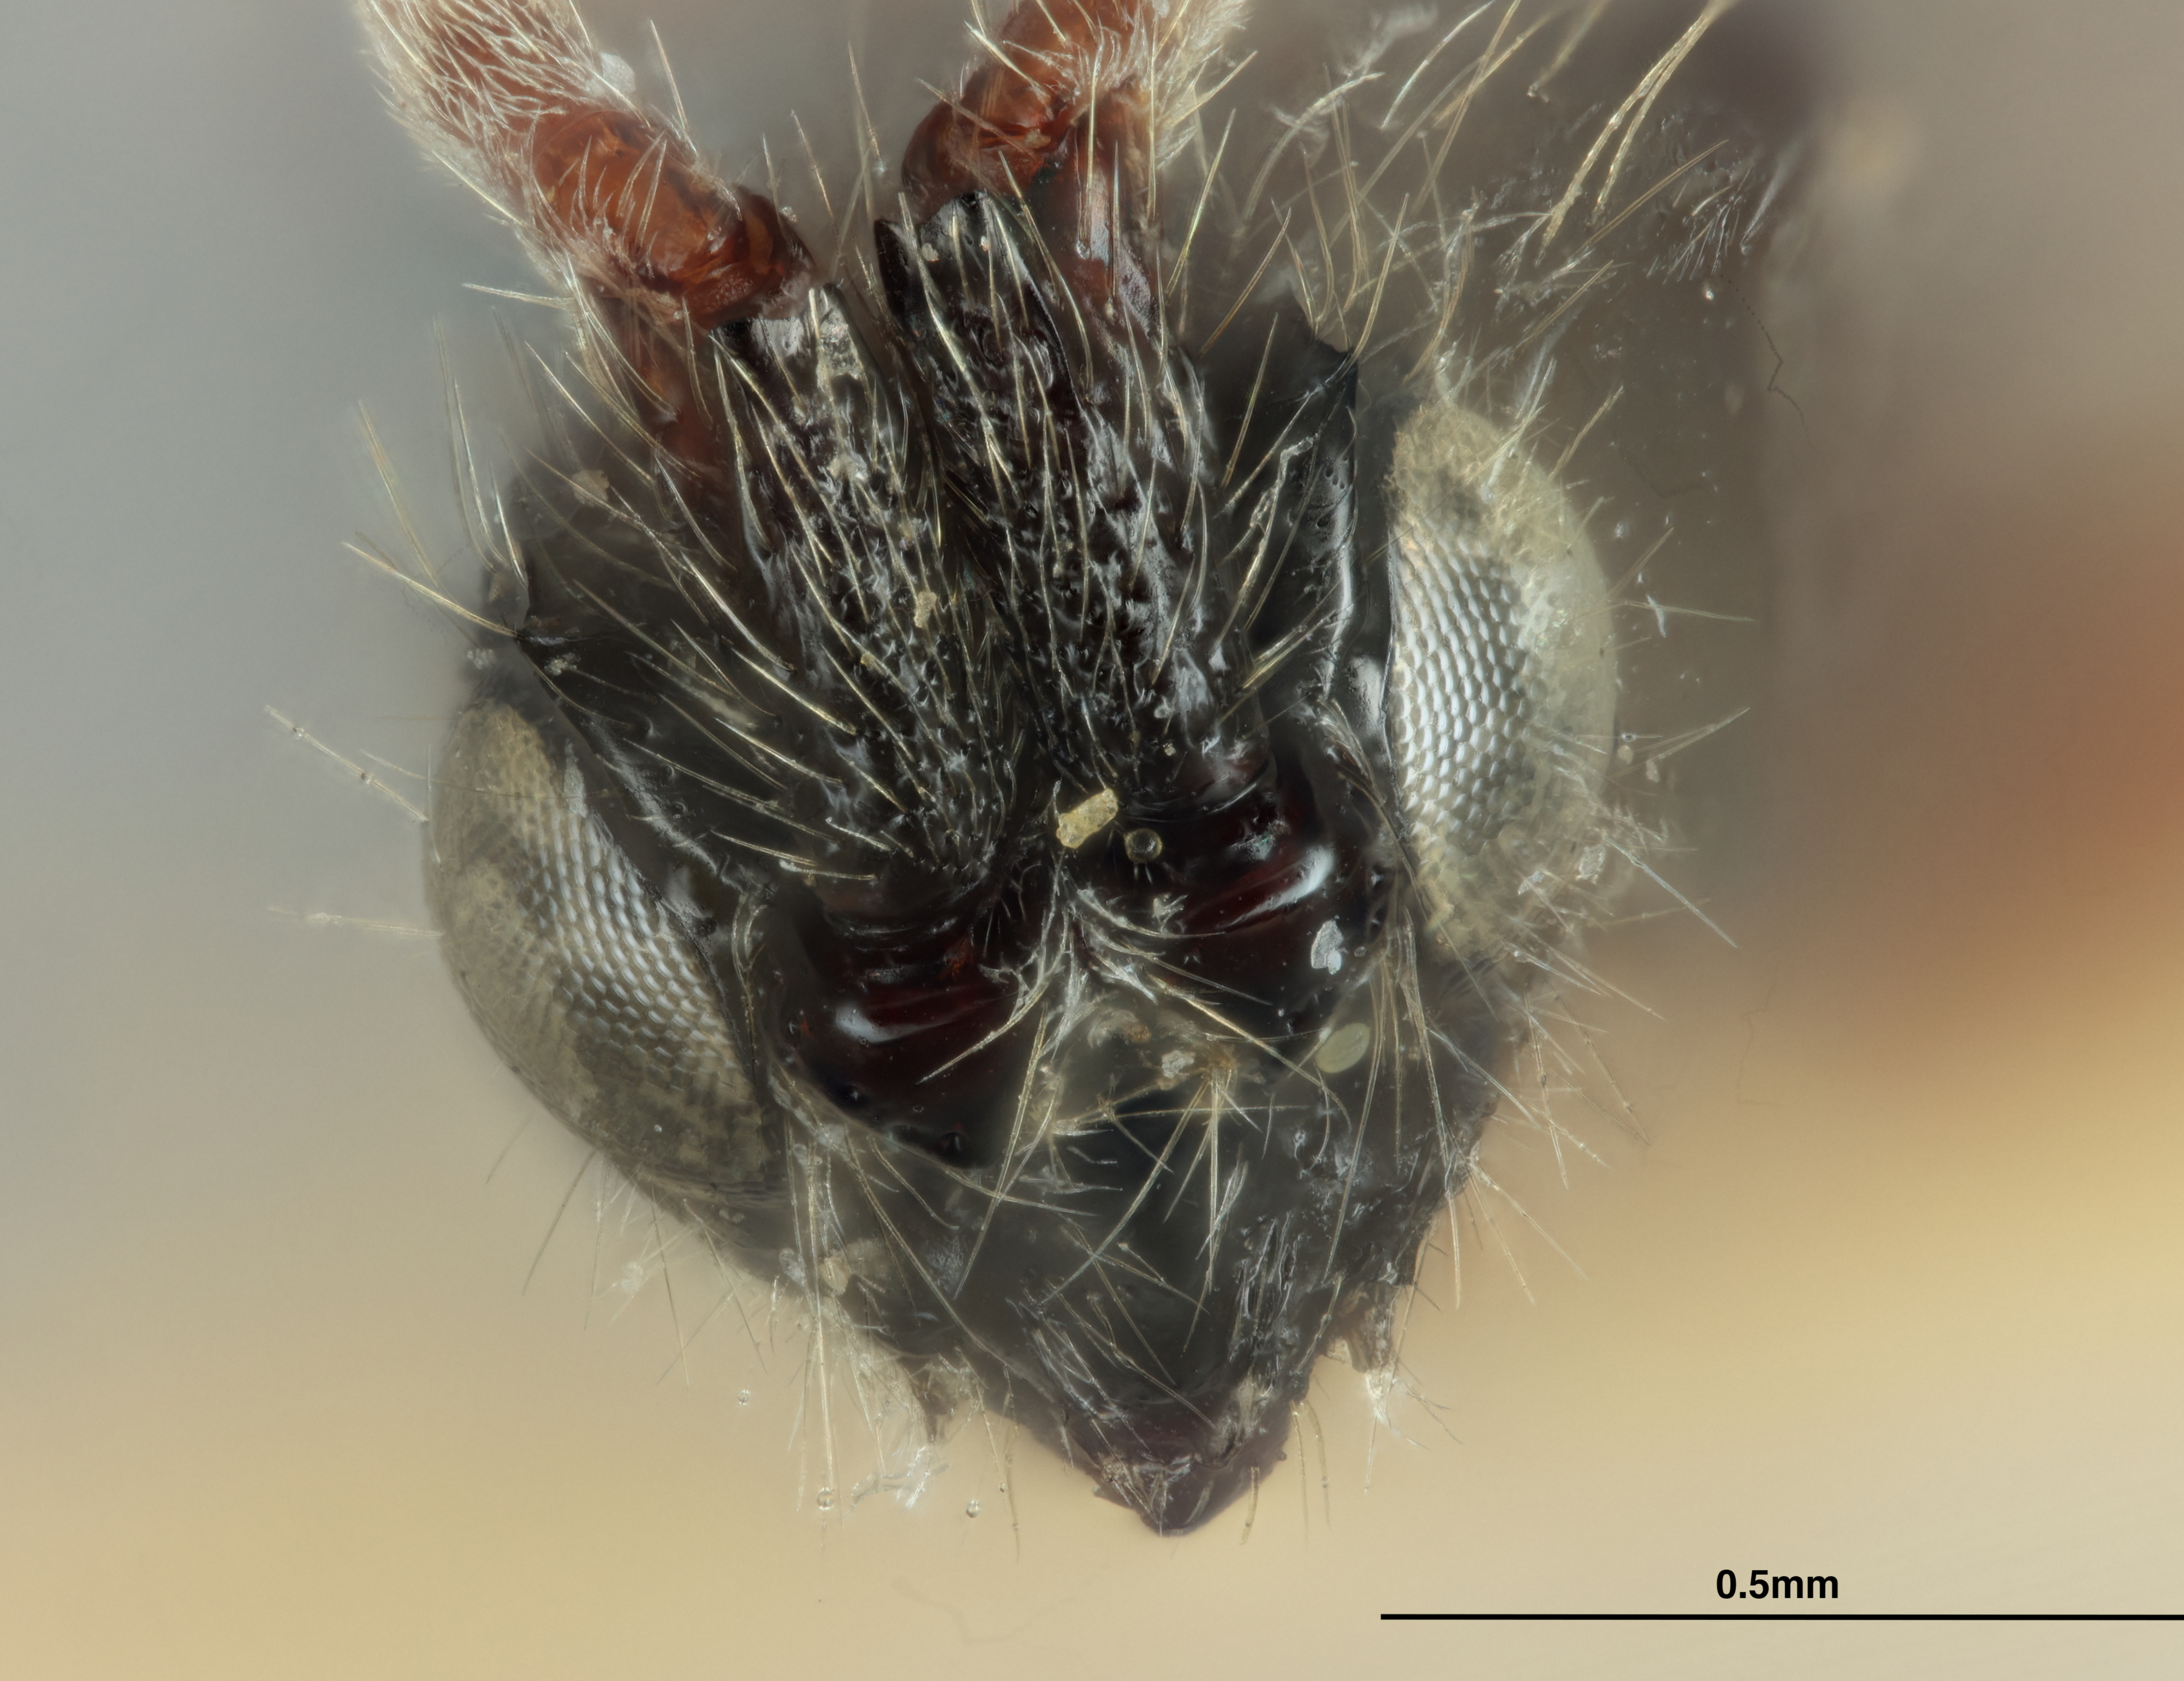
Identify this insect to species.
Coptera mellipes
